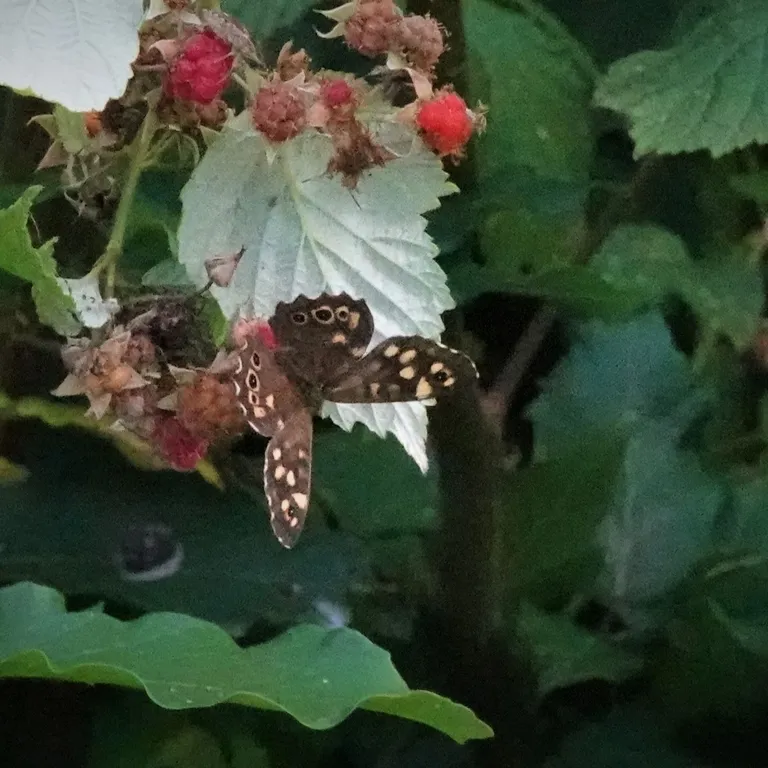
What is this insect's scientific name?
Pararge aegeria
